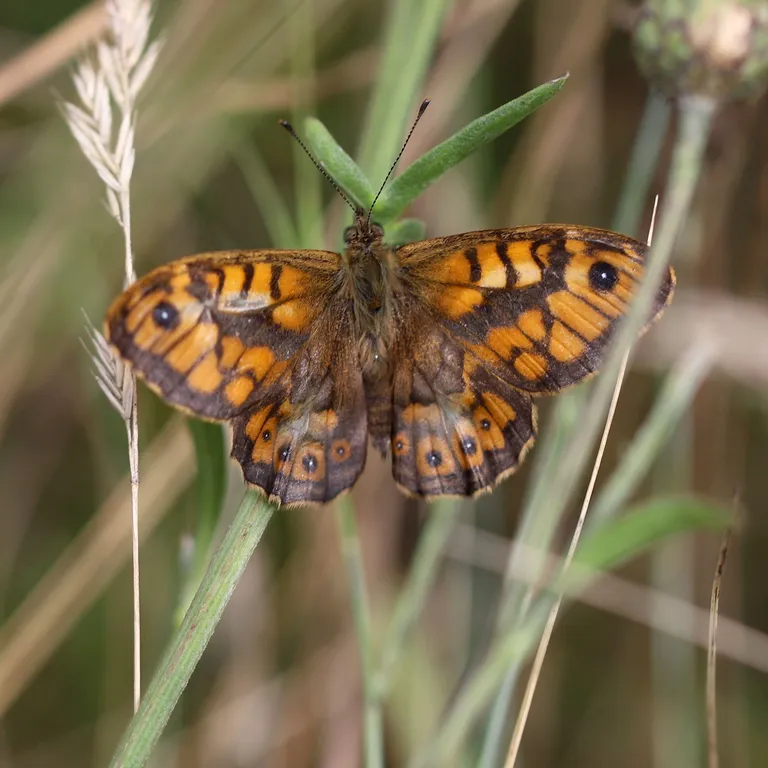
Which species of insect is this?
Lasiommata megera (also Pararge megera)
